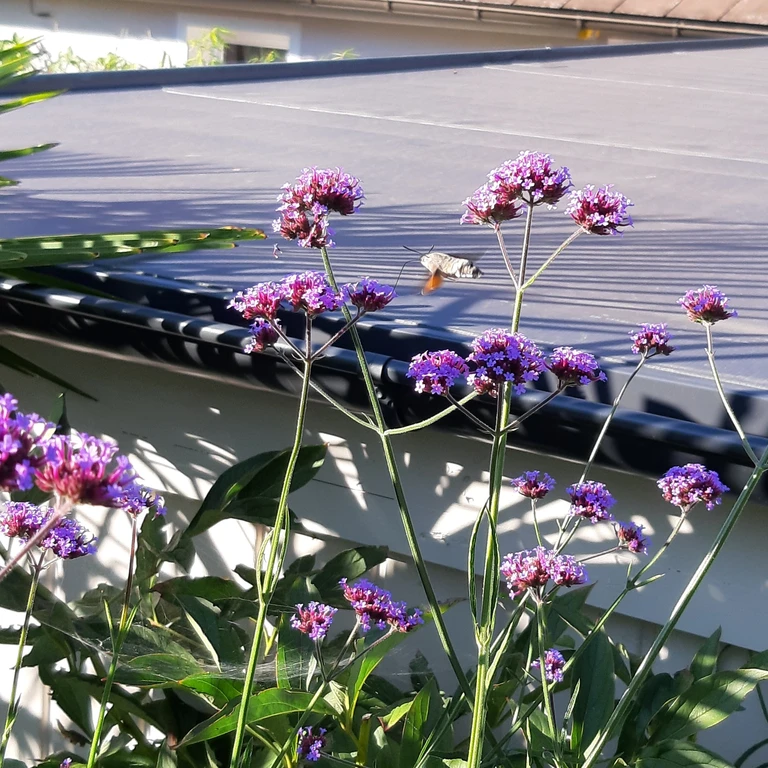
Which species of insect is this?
Macroglossum stellatarum
